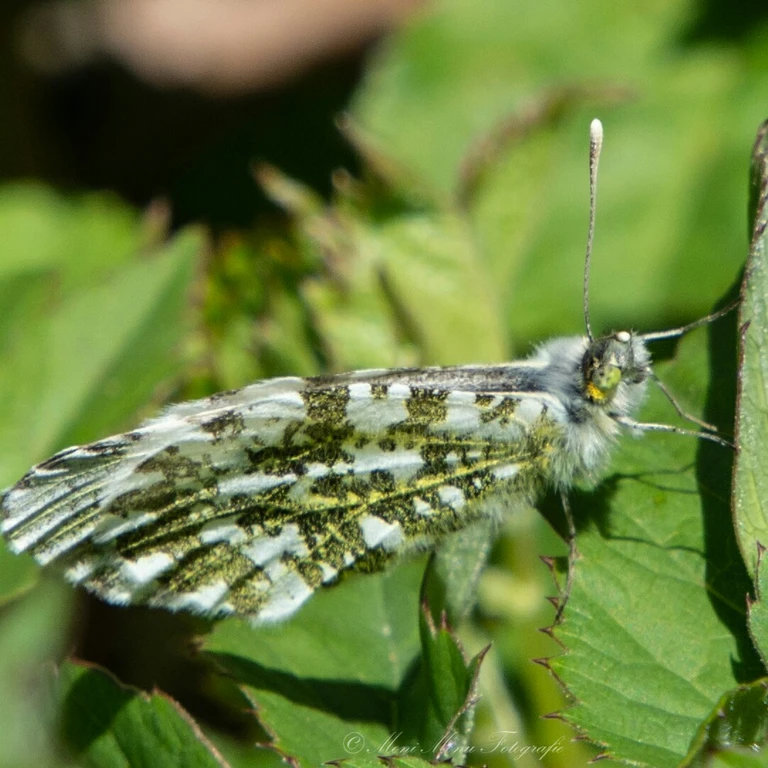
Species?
Anthocharis cardamines
